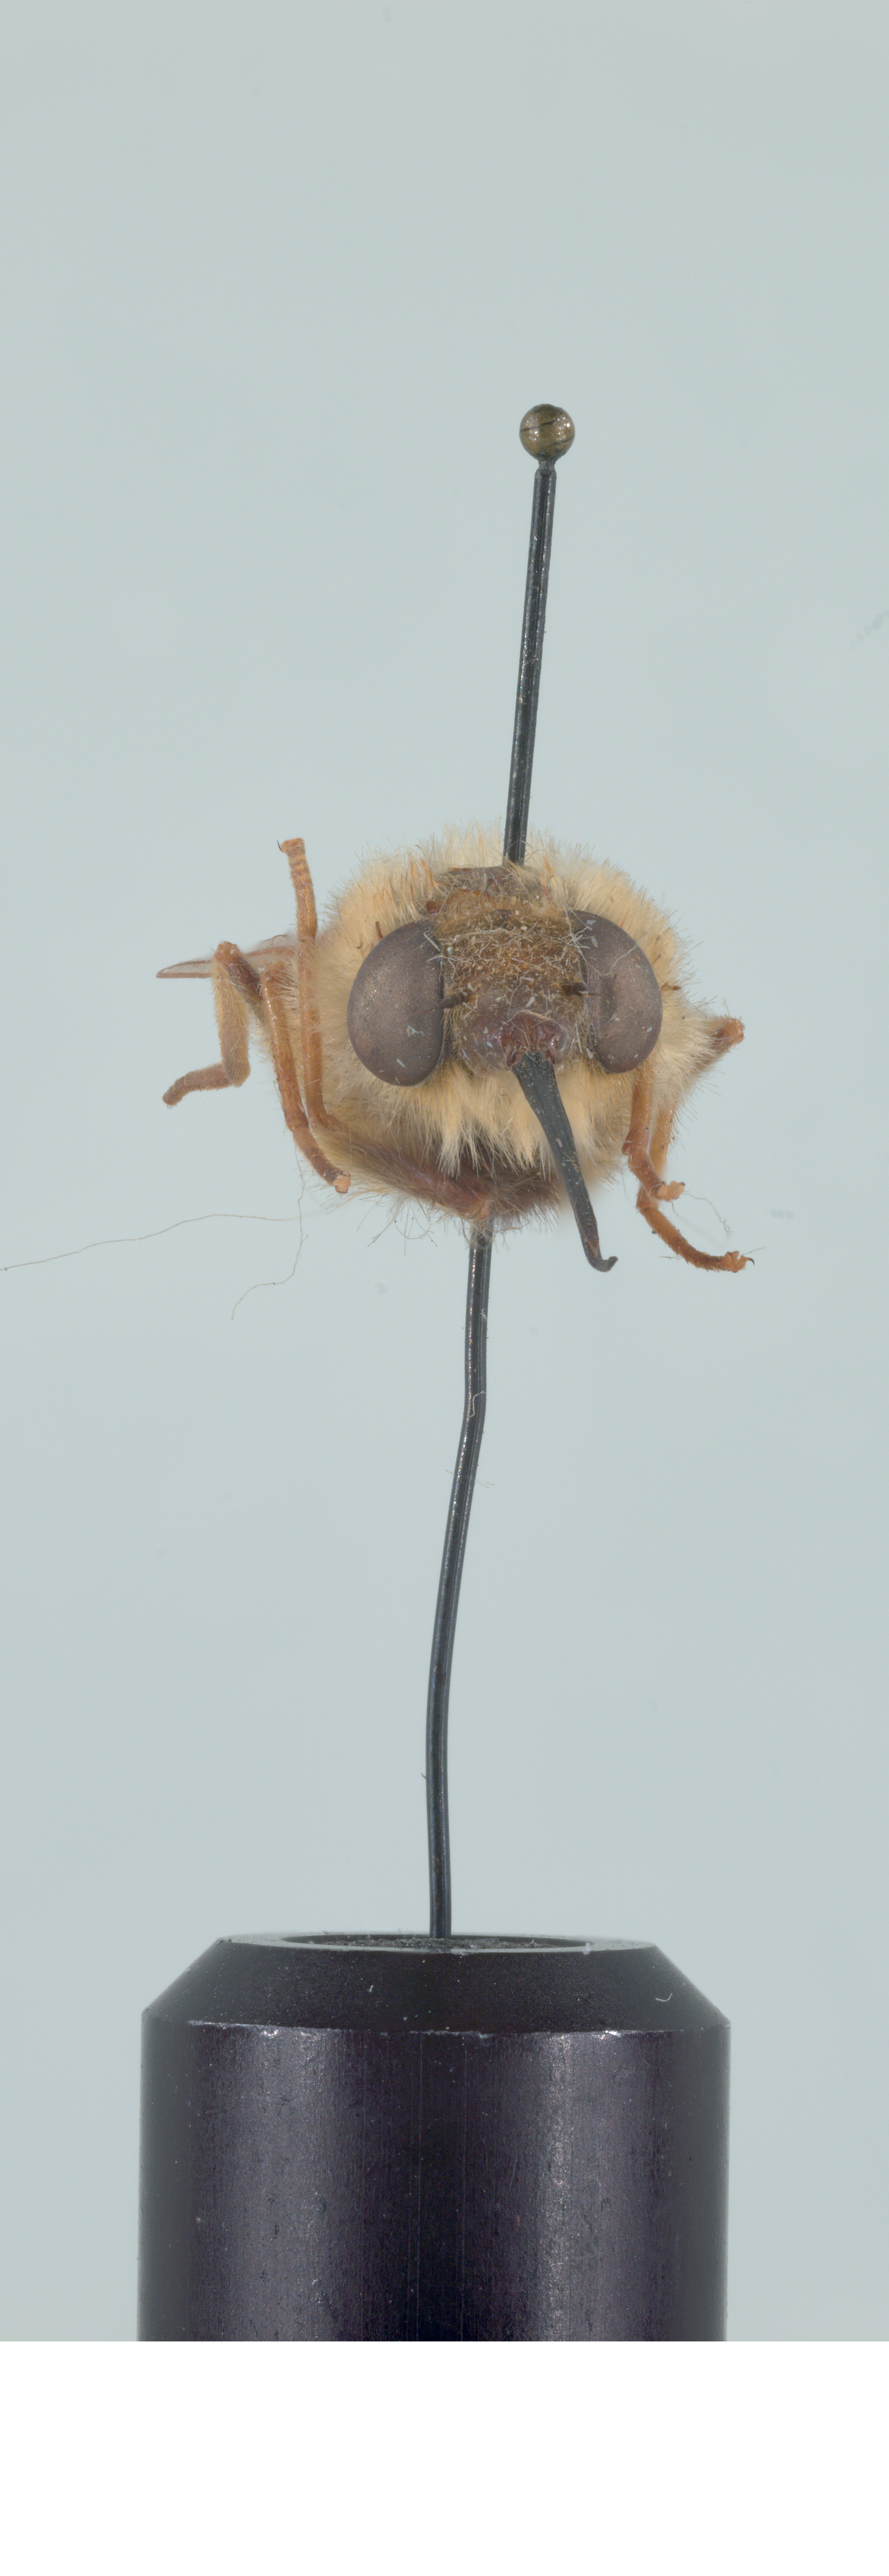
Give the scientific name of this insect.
Nemestrinus ruficaudis
